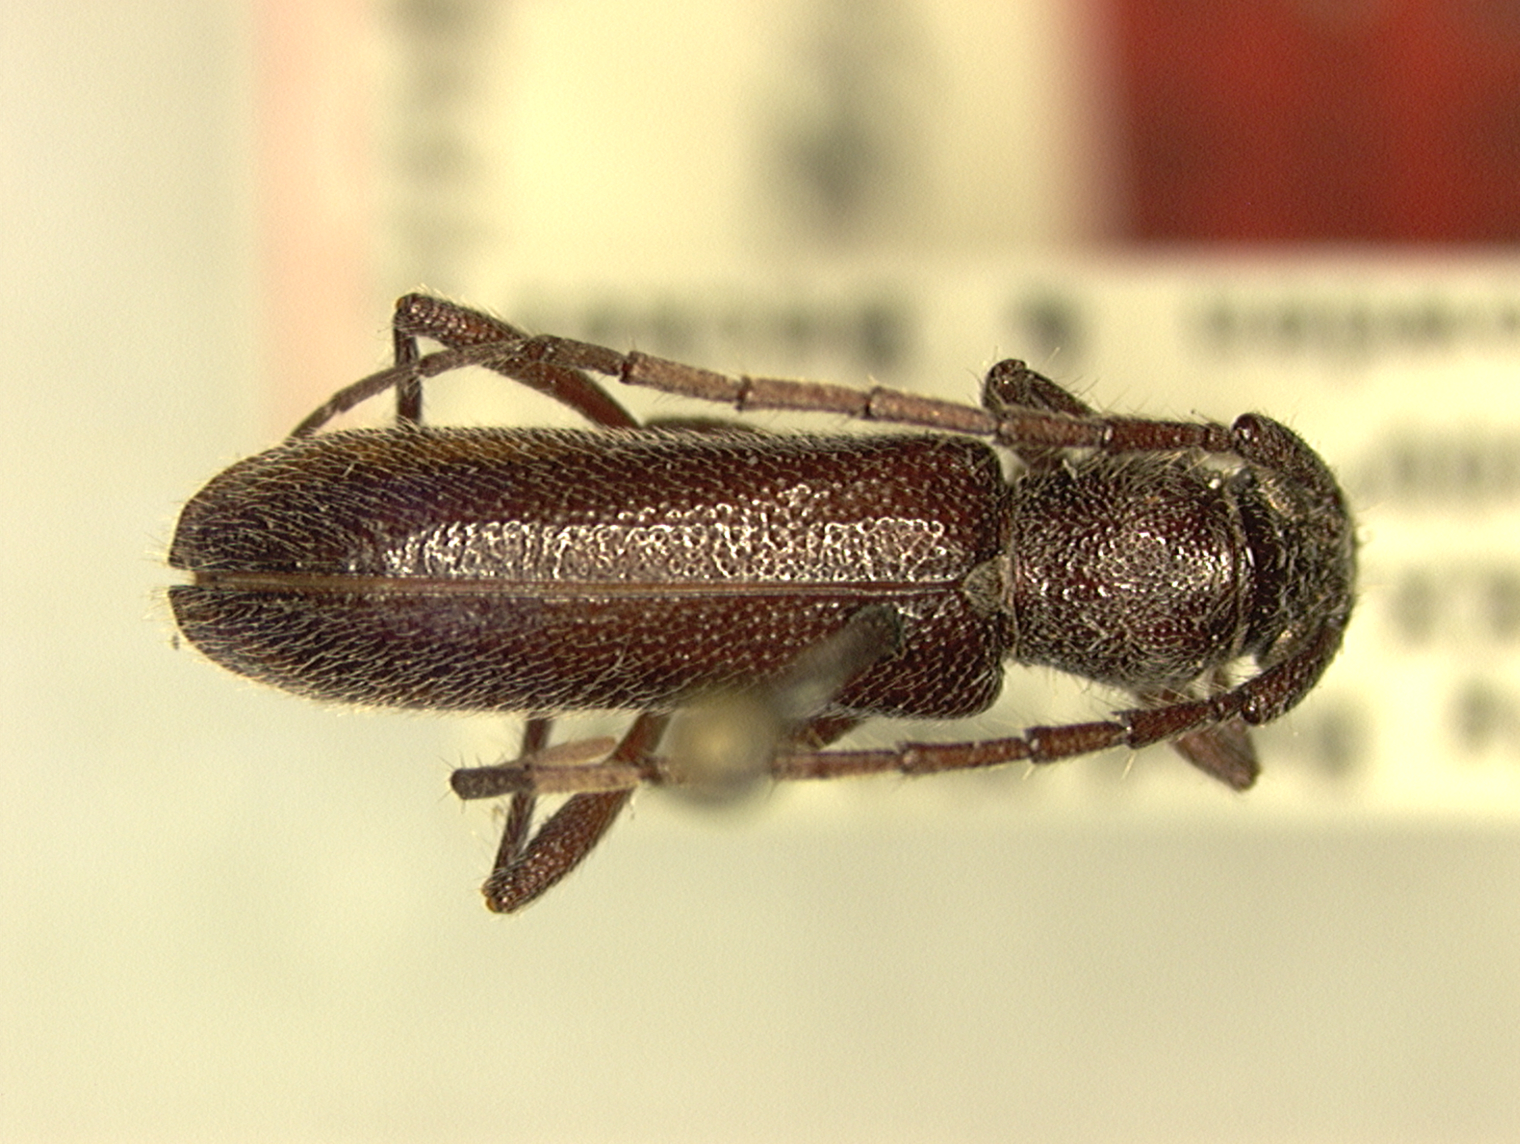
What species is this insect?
Gymnopsyra aspera
